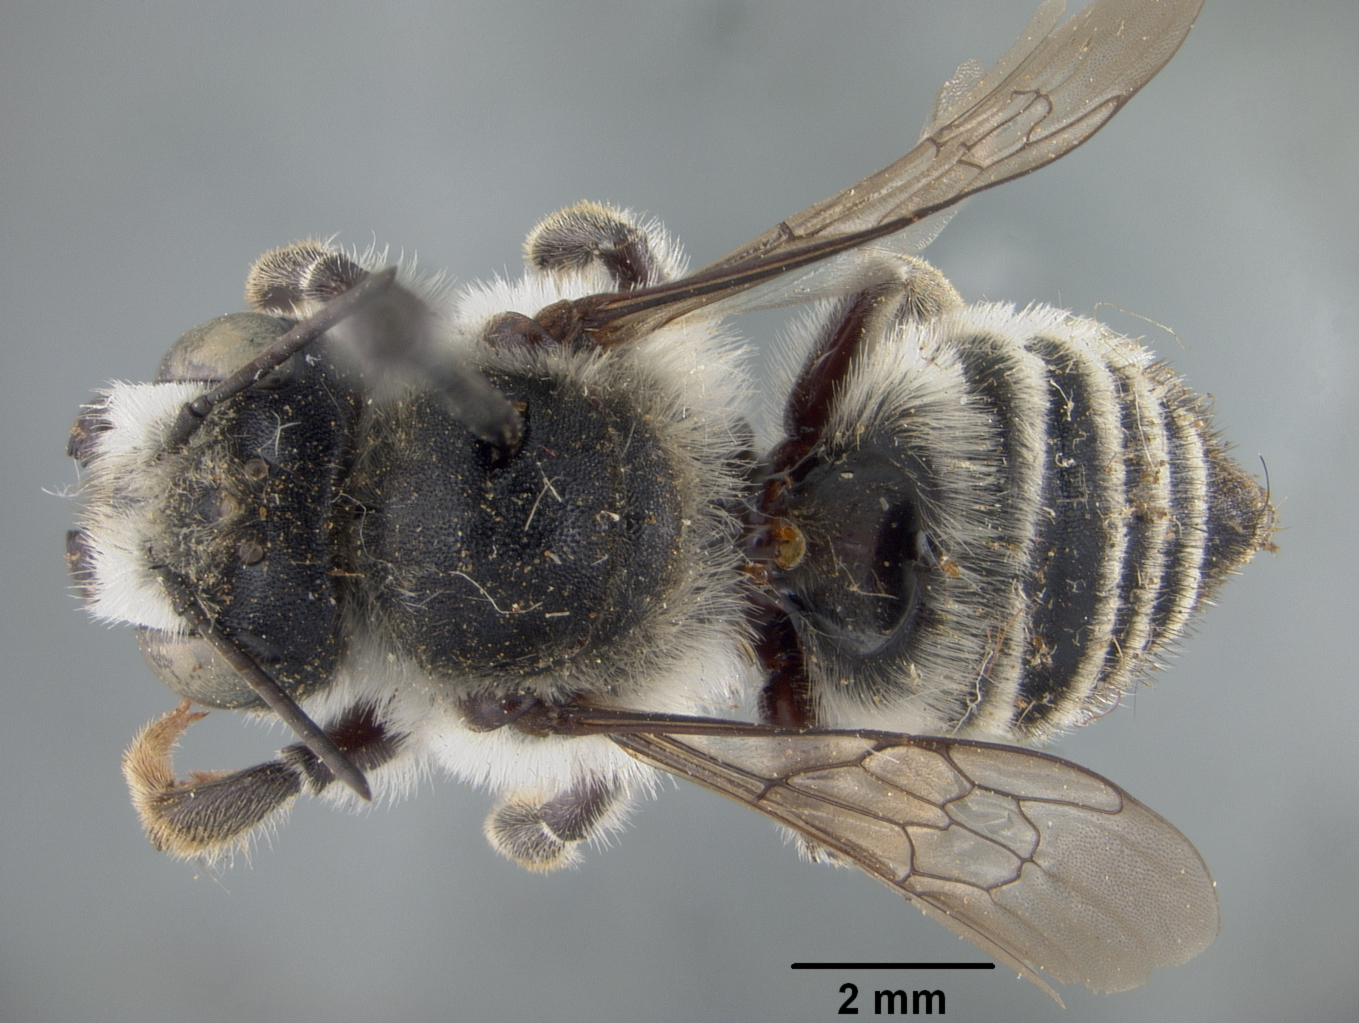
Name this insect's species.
Megachile moschata
